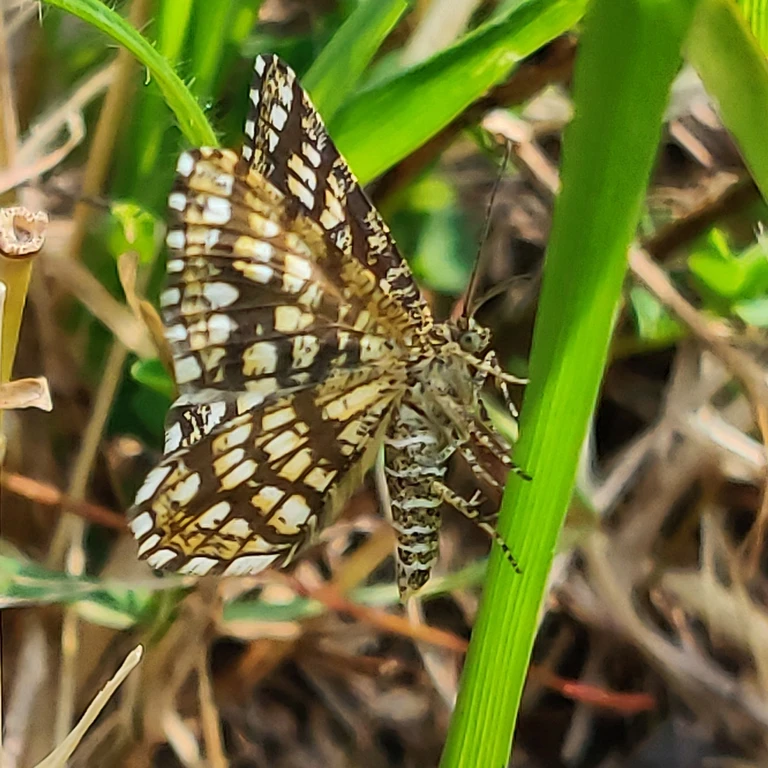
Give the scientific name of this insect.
Chiasmia clathrata
